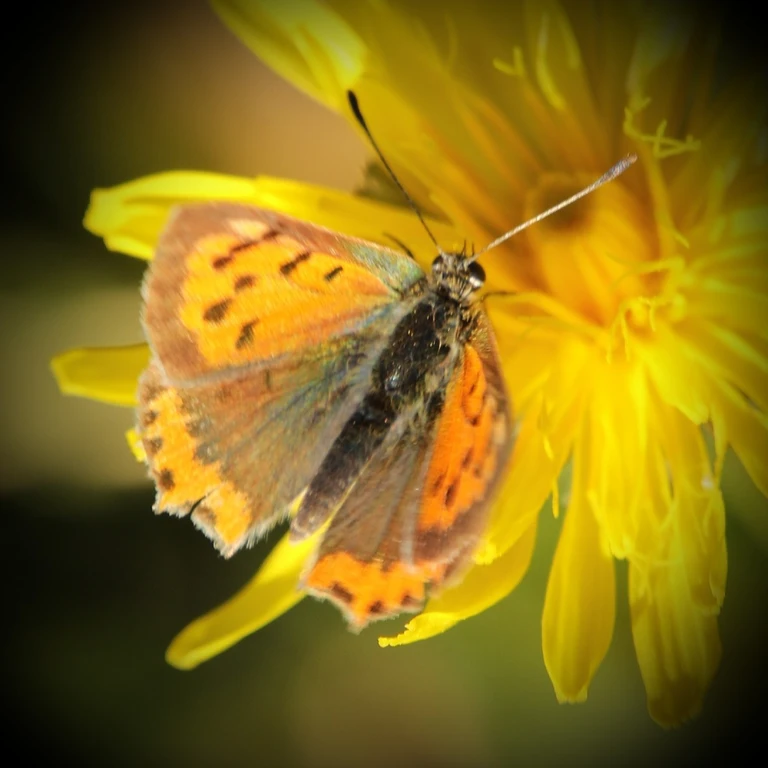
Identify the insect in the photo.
Lycaena phlaeas
